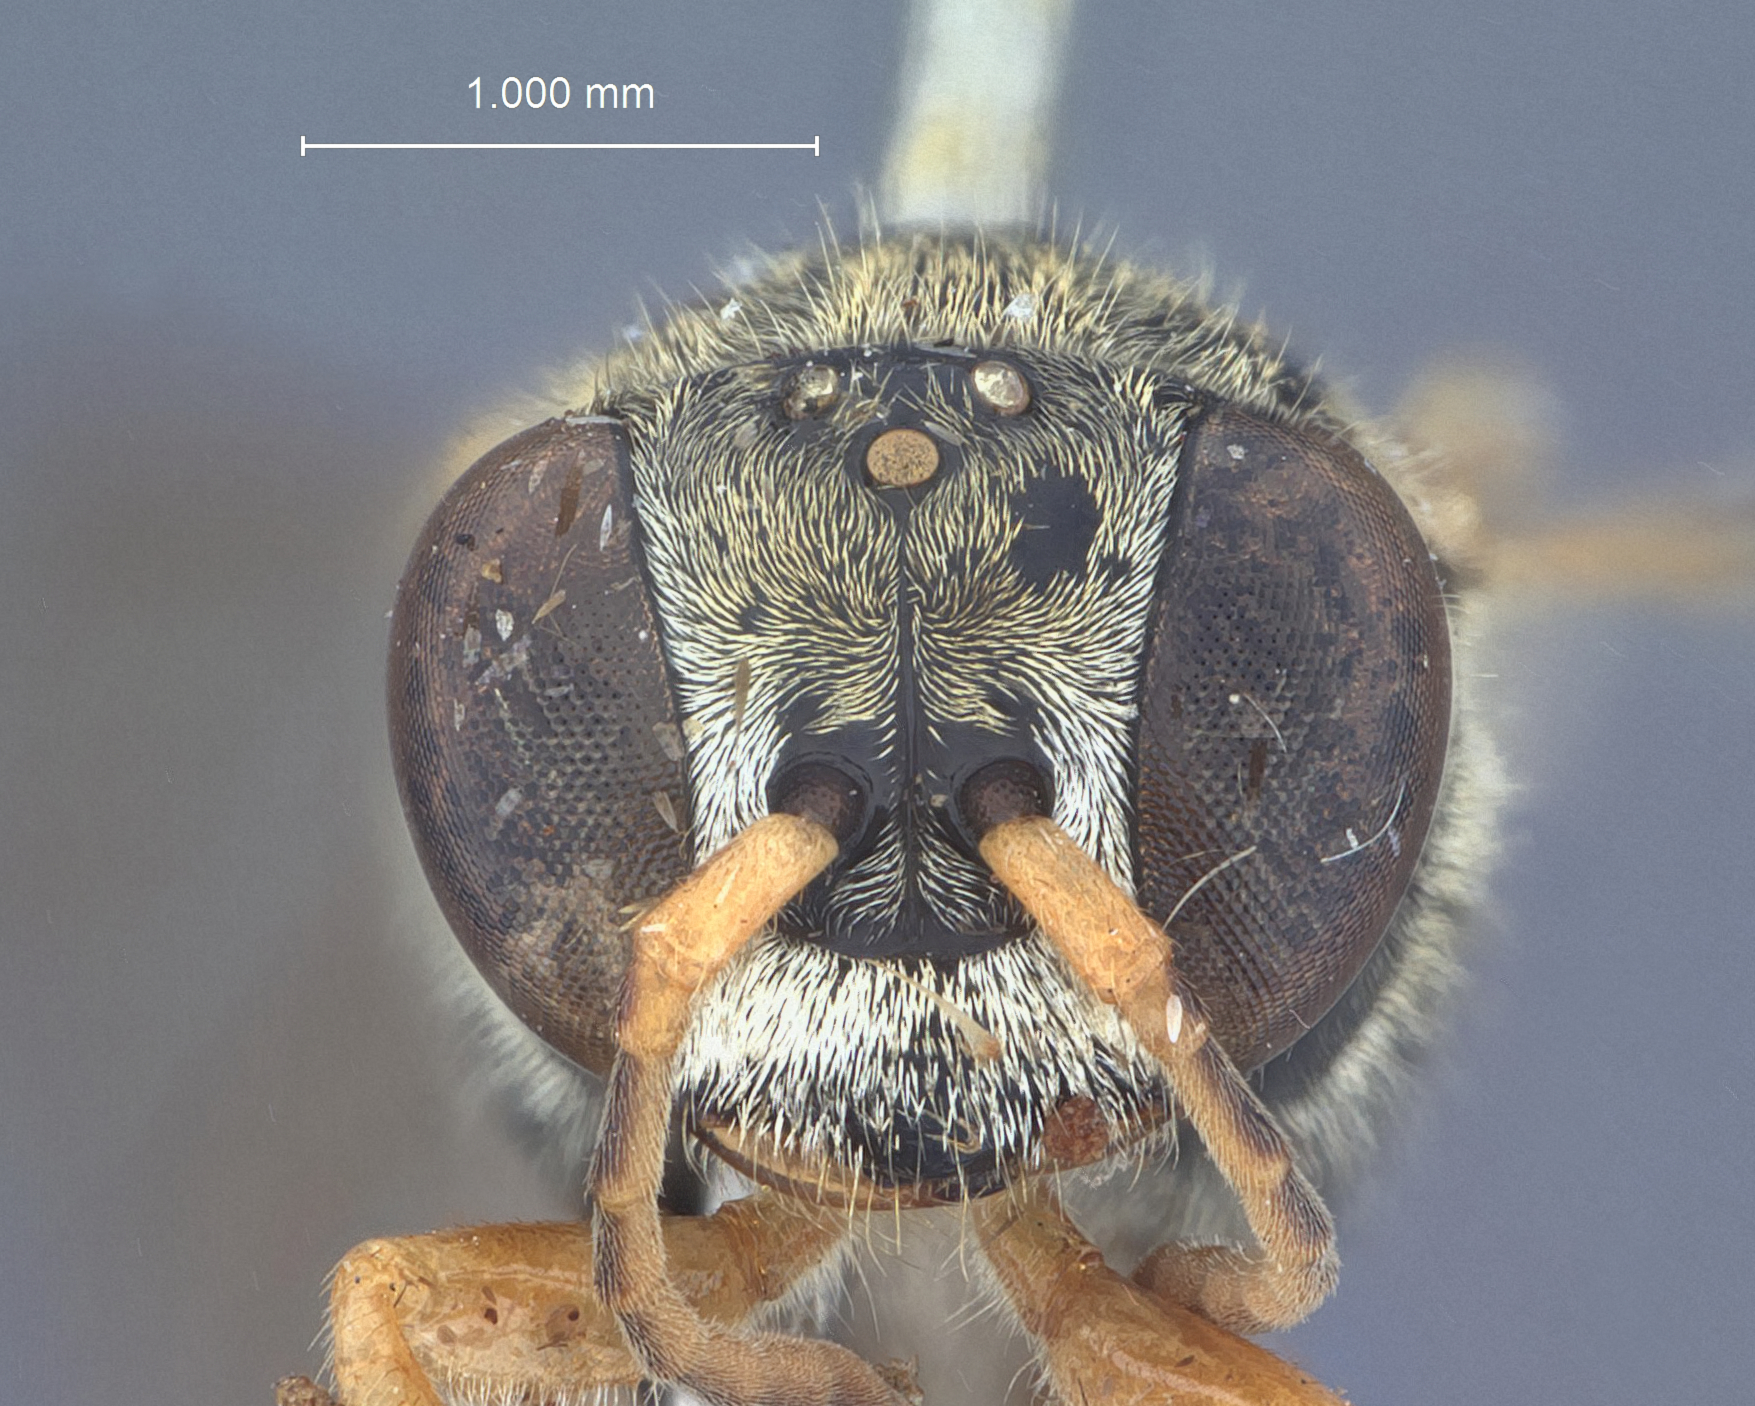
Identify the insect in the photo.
Diodontus basilanensis
